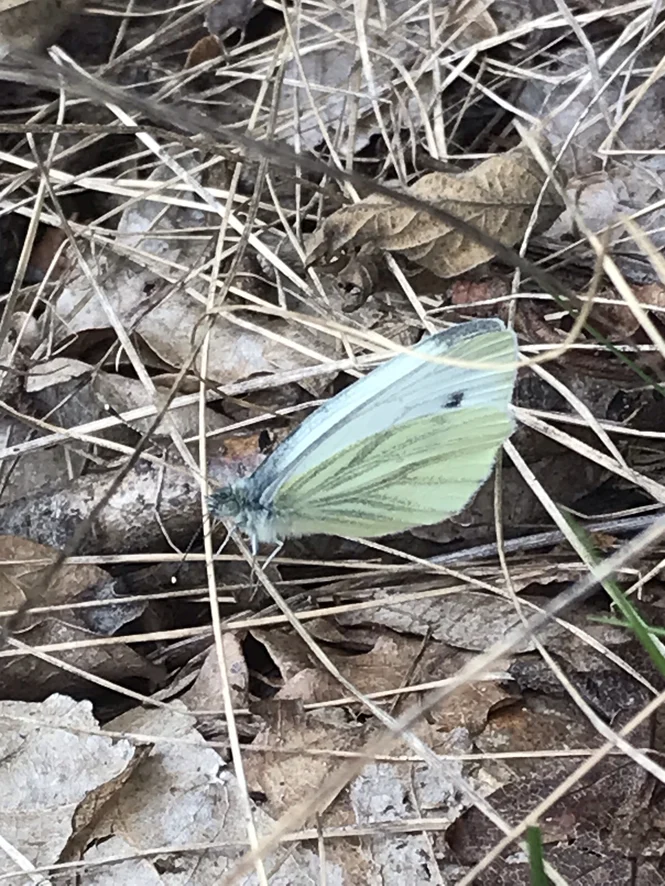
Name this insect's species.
Pieris napi
